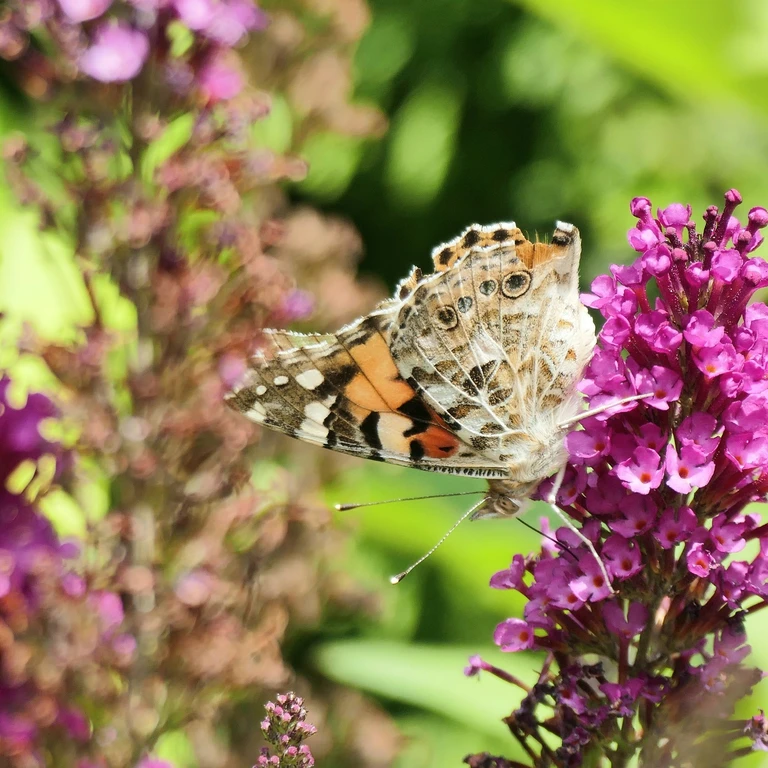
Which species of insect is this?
Vanessa cardui
